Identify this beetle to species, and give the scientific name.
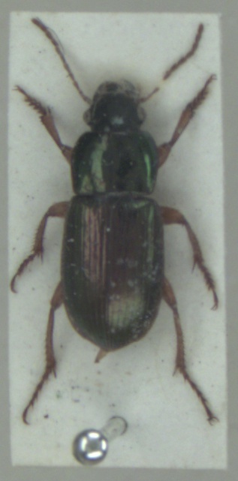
Harpalus affinis
